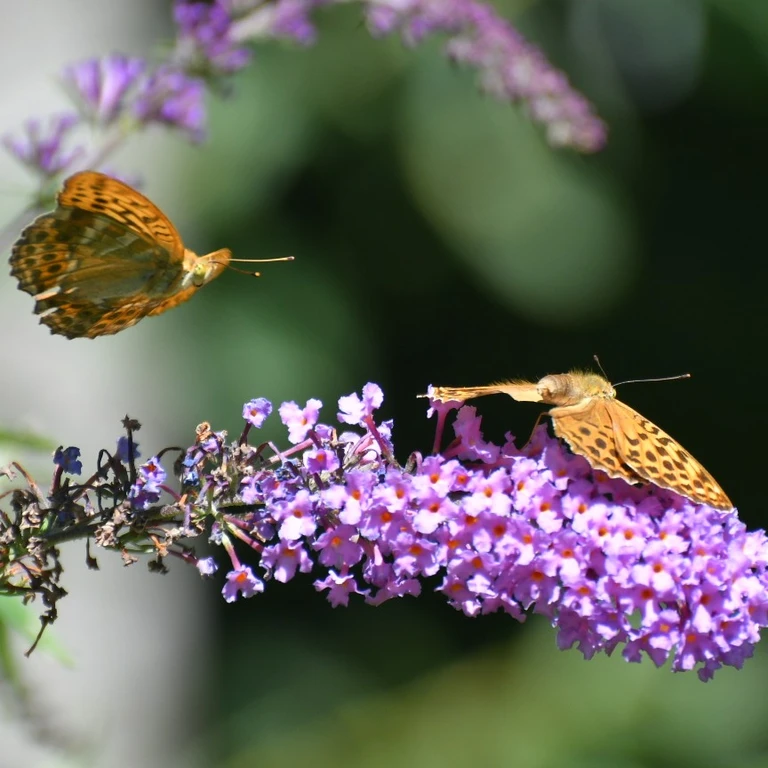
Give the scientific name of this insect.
Argynnis paphia
